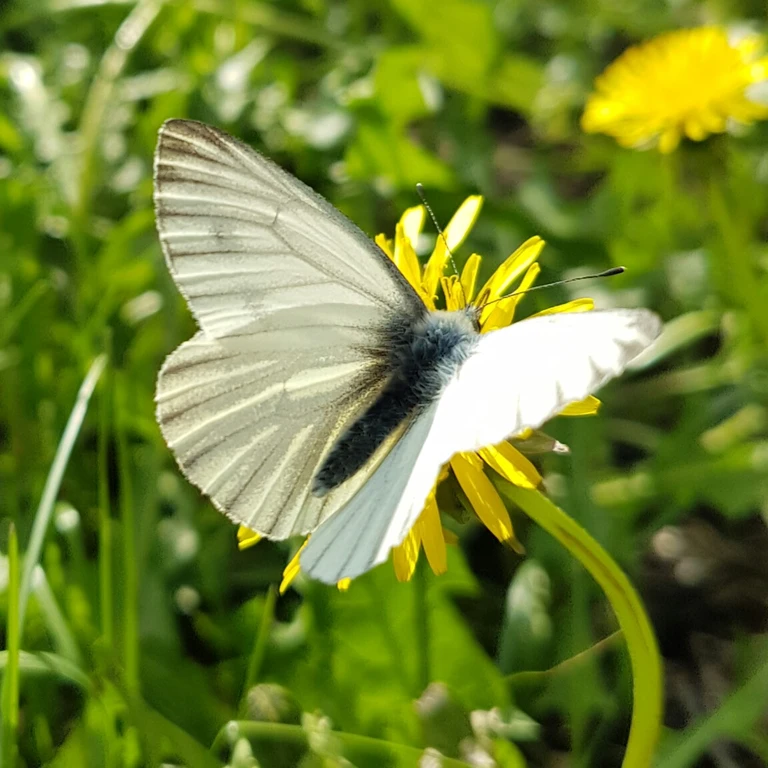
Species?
Pieris napi
